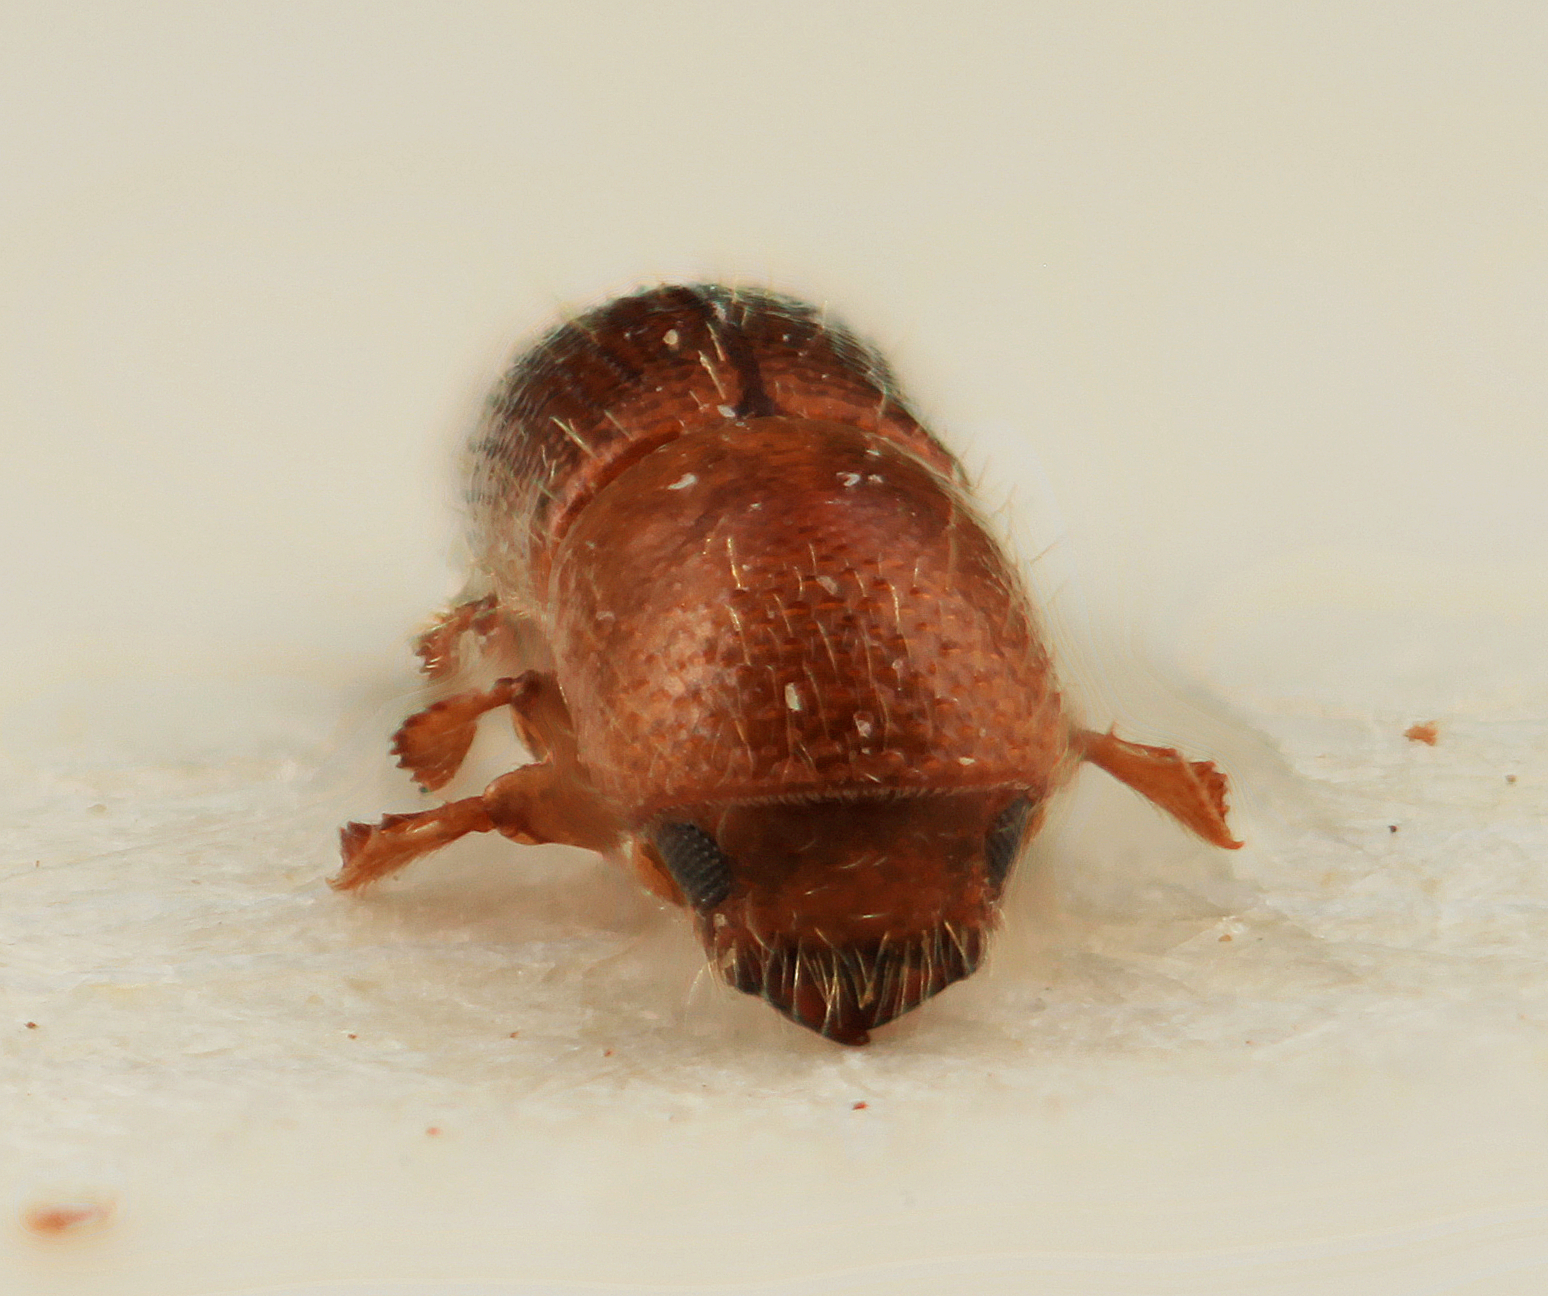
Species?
Xyleborus volutus
